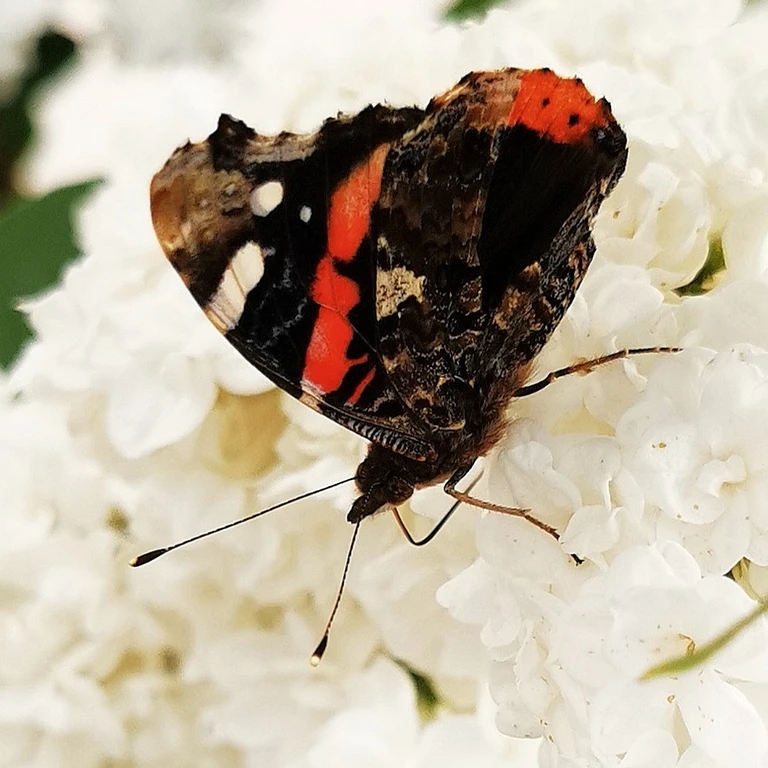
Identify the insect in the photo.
Vanessa atalanta
